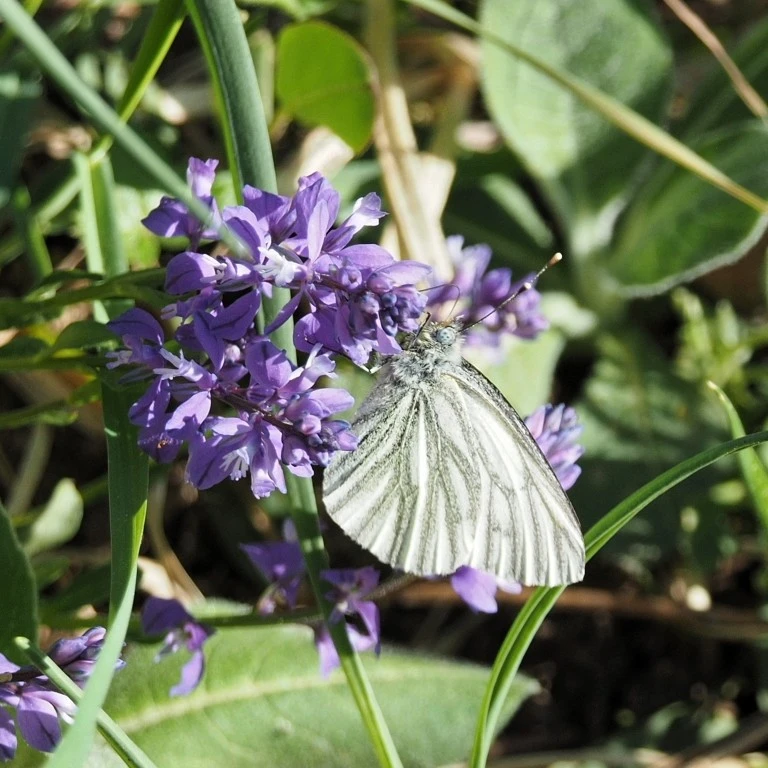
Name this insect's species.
Pieris napi
